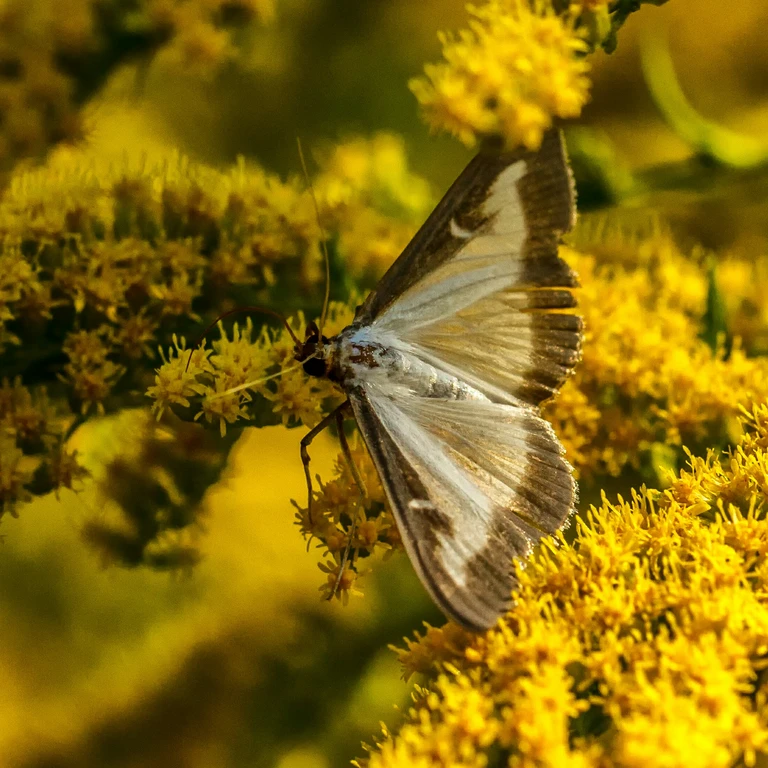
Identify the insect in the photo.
Cydalima perspectalis
